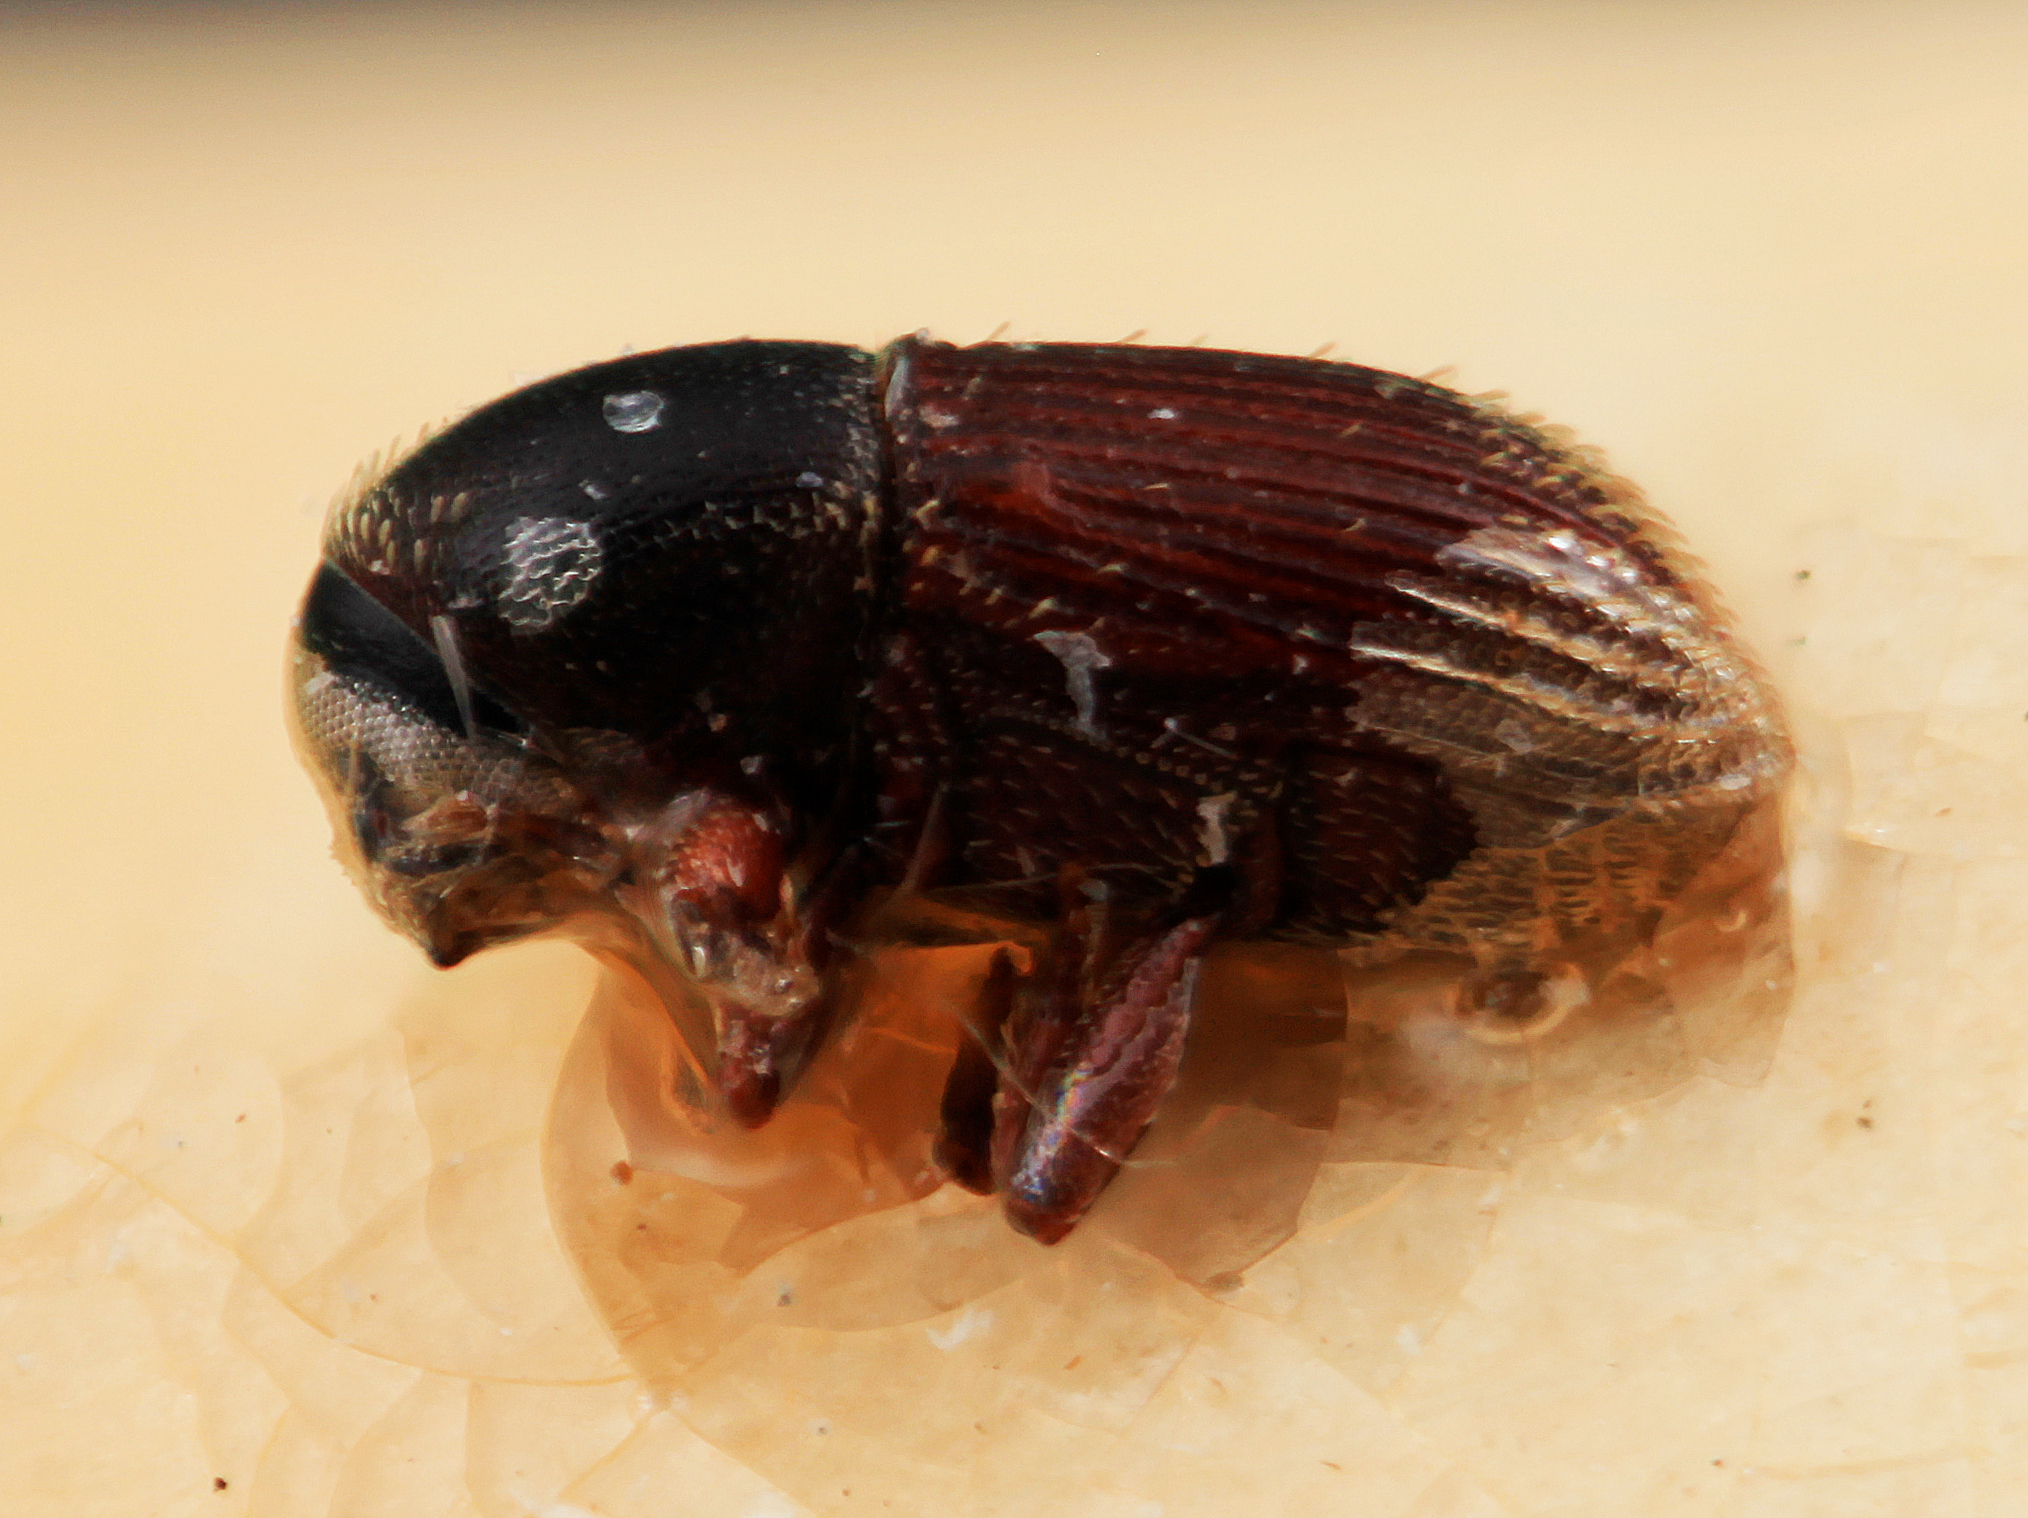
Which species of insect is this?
Cnesinus schulzi
